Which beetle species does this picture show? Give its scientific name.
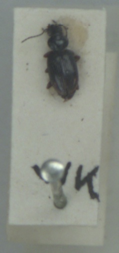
Bembidion lunulatum
